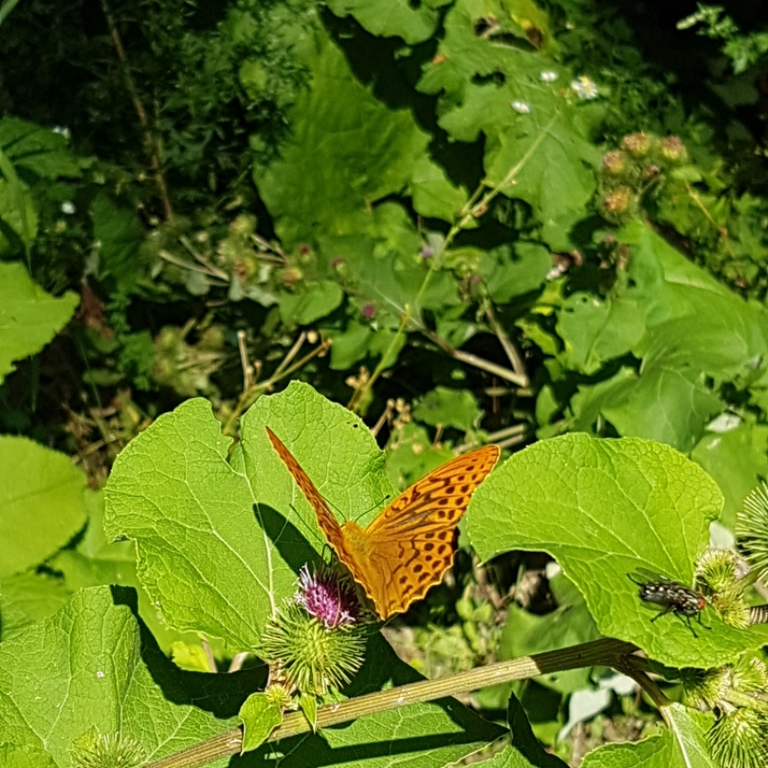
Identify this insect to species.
Argynnis paphia
